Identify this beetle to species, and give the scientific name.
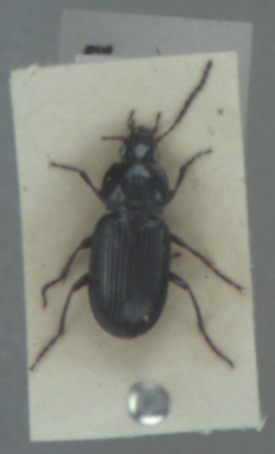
Pterostichus vernalis
